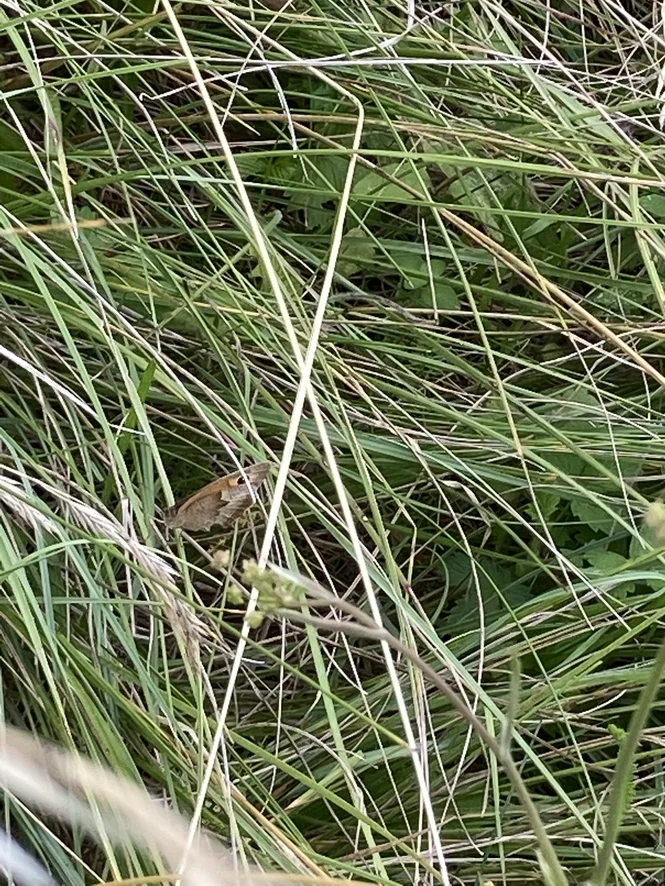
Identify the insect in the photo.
Maniola jurtina
